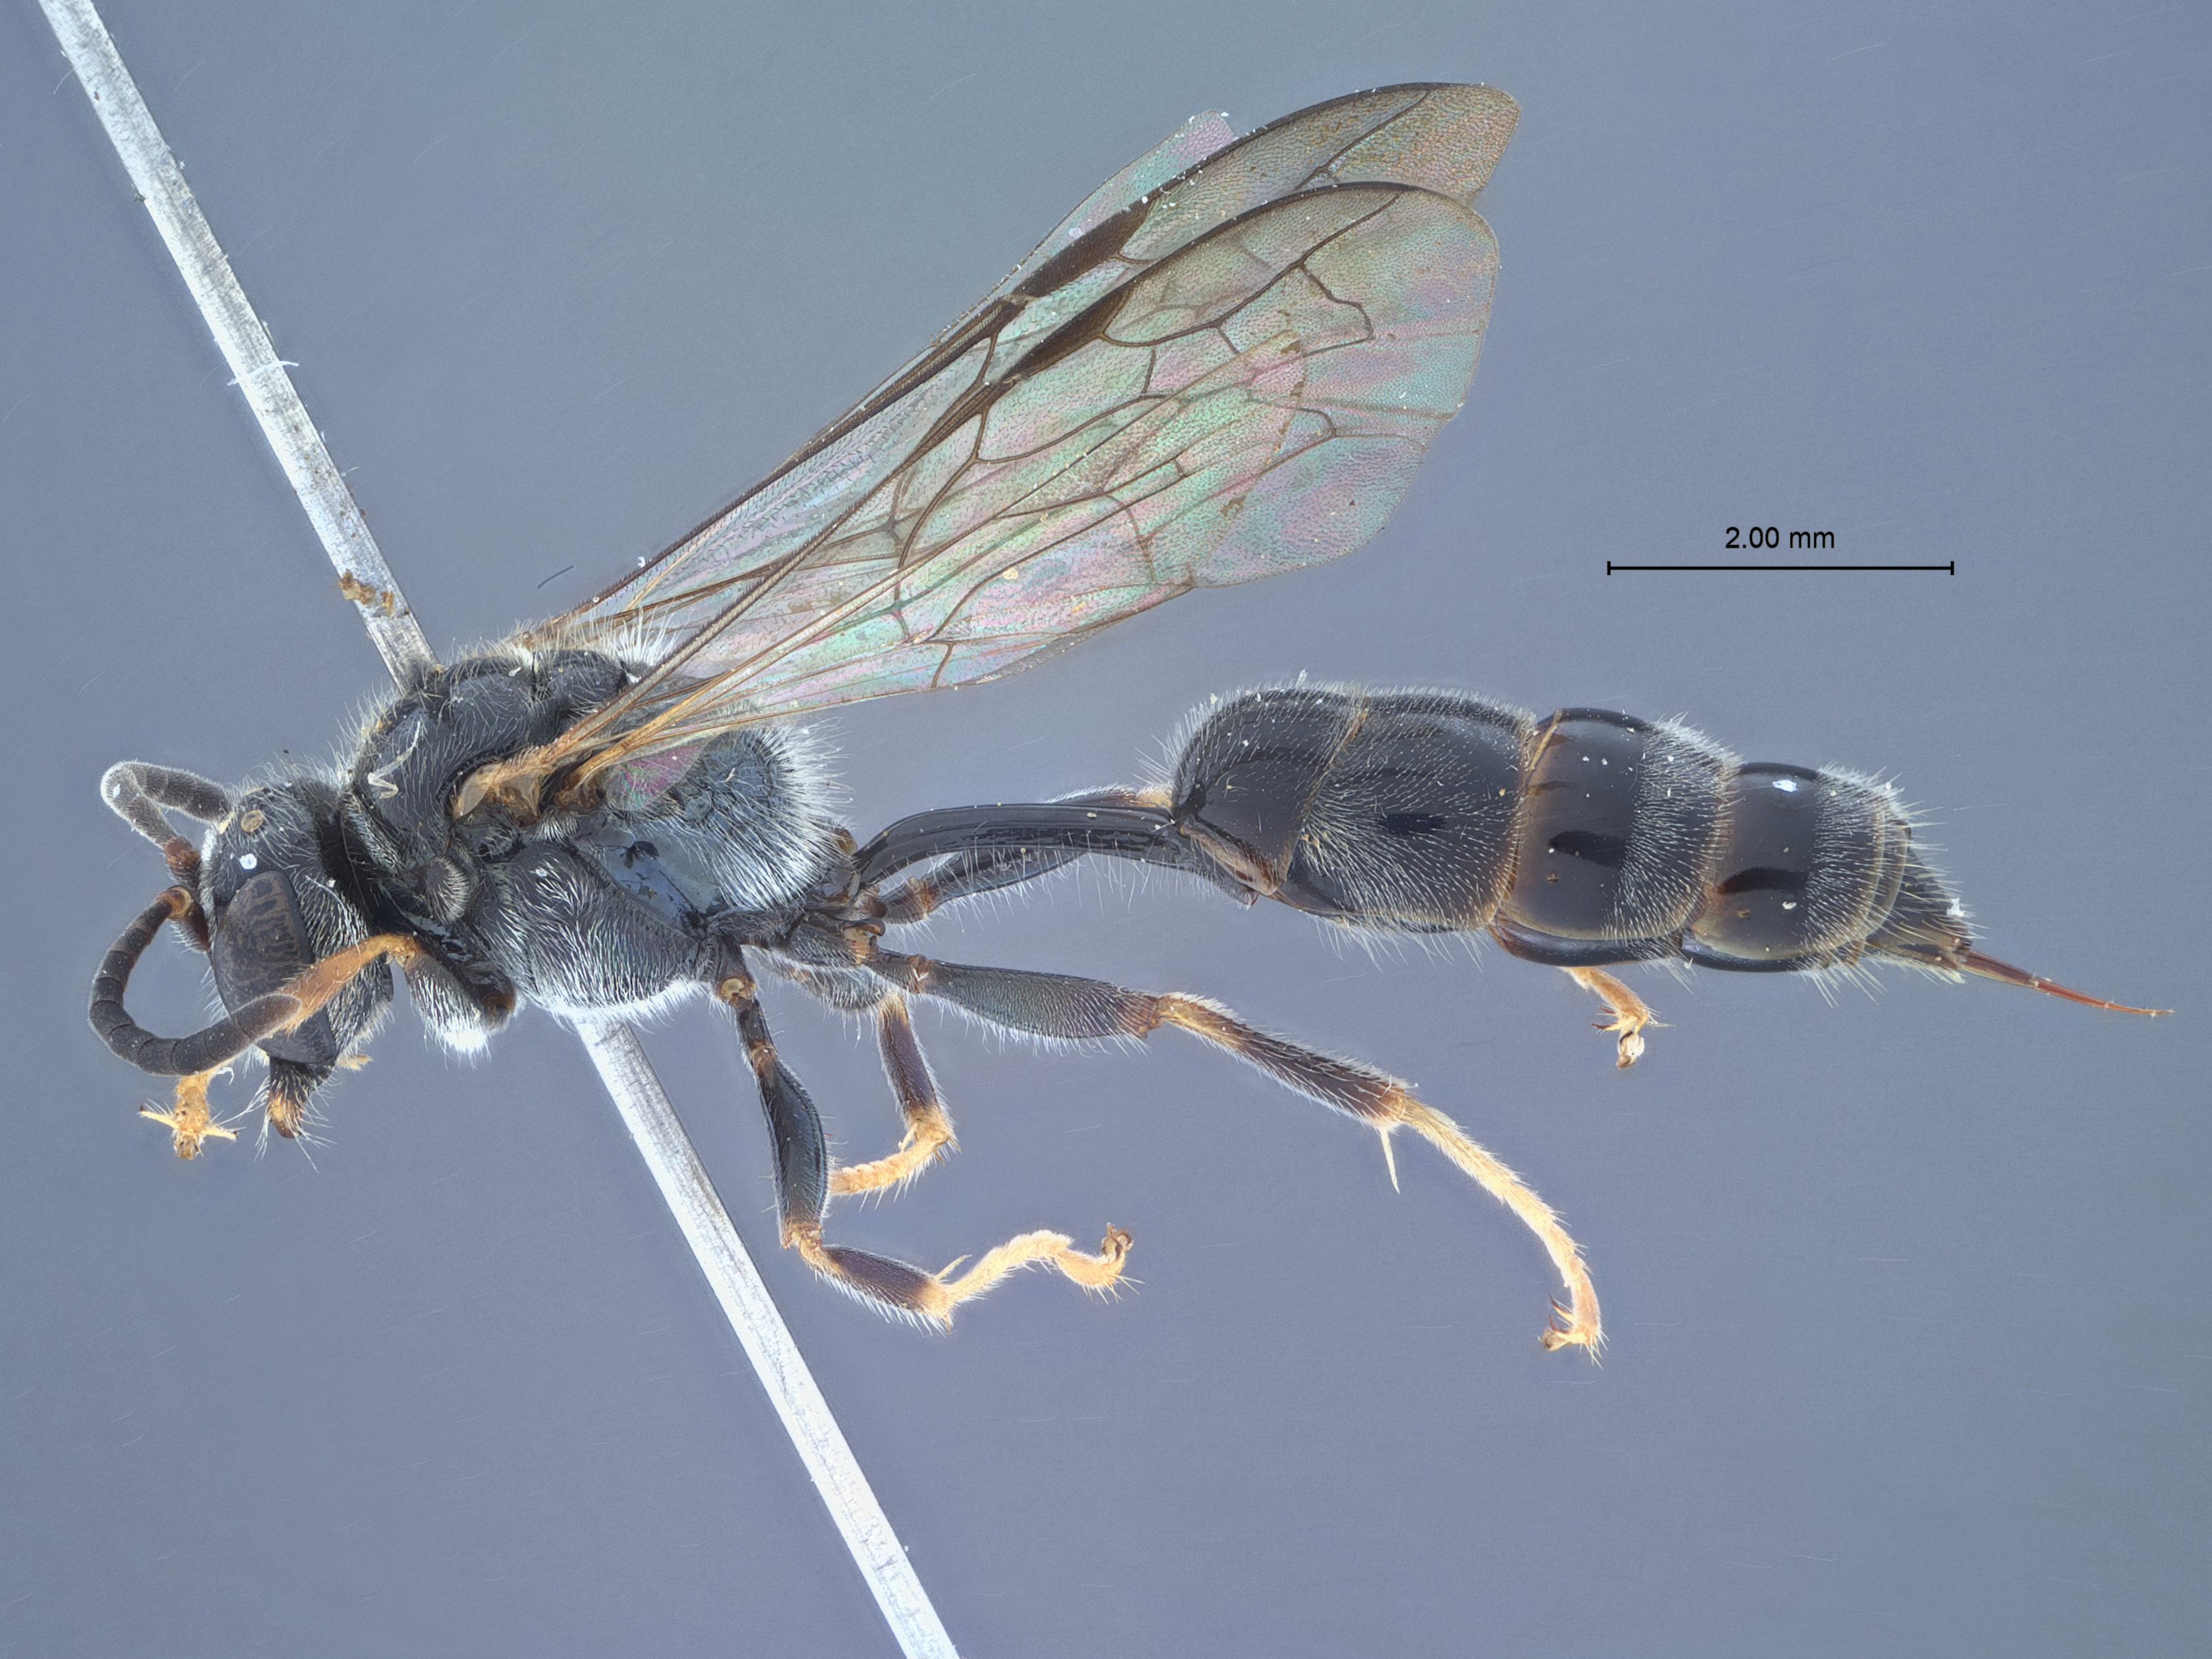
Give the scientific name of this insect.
Psen nitidus
